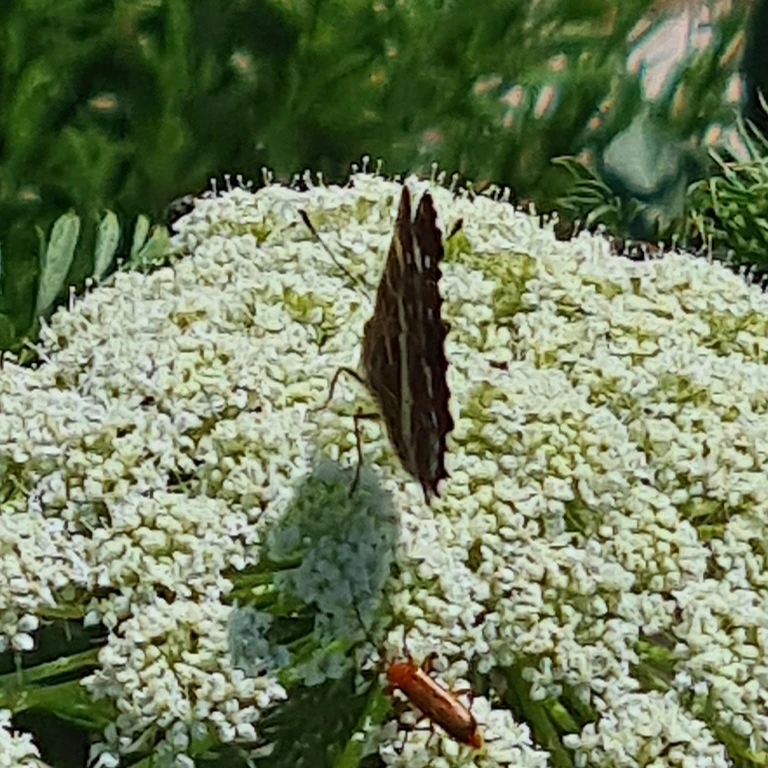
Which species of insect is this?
Araschnia levana
